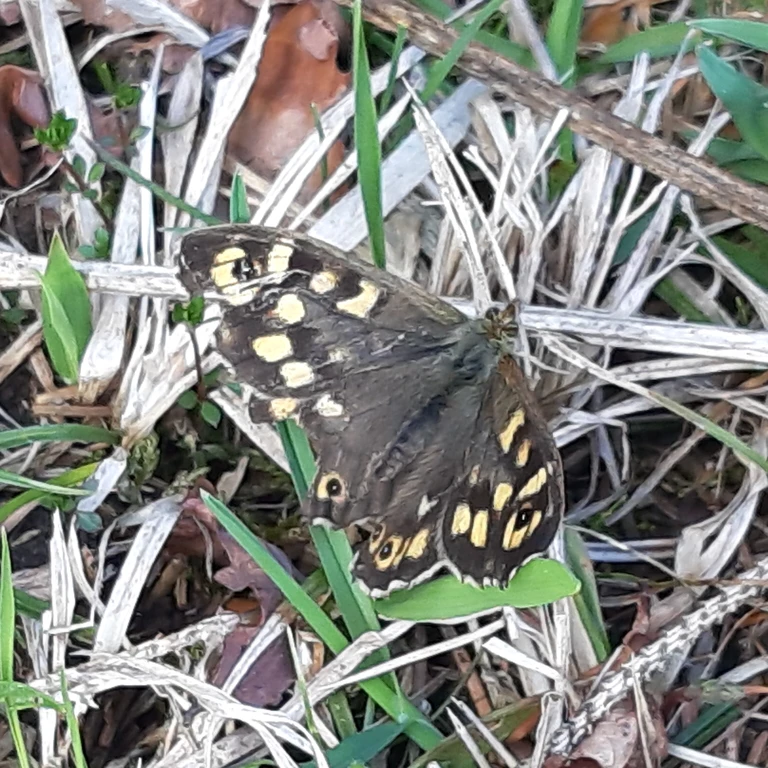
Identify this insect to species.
Pararge aegeria
